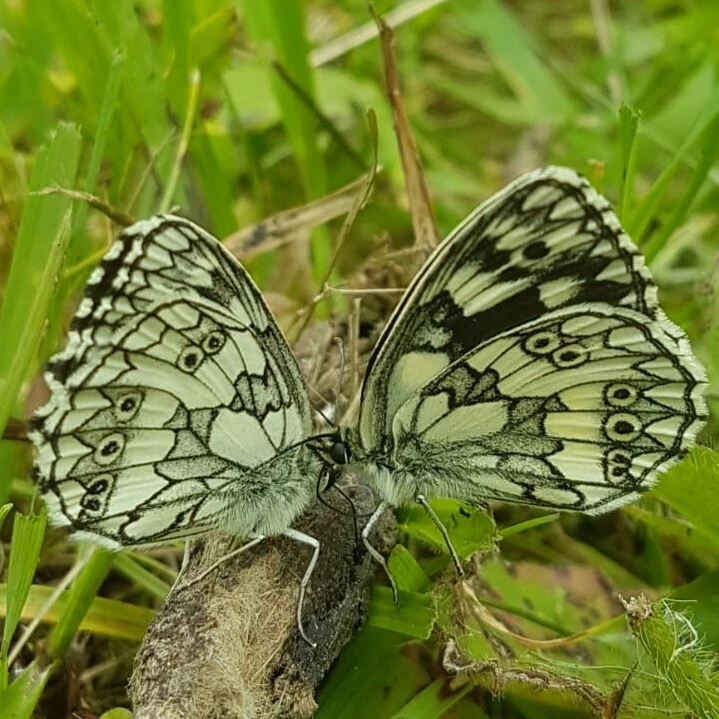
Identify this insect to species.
Melanargia galathea
